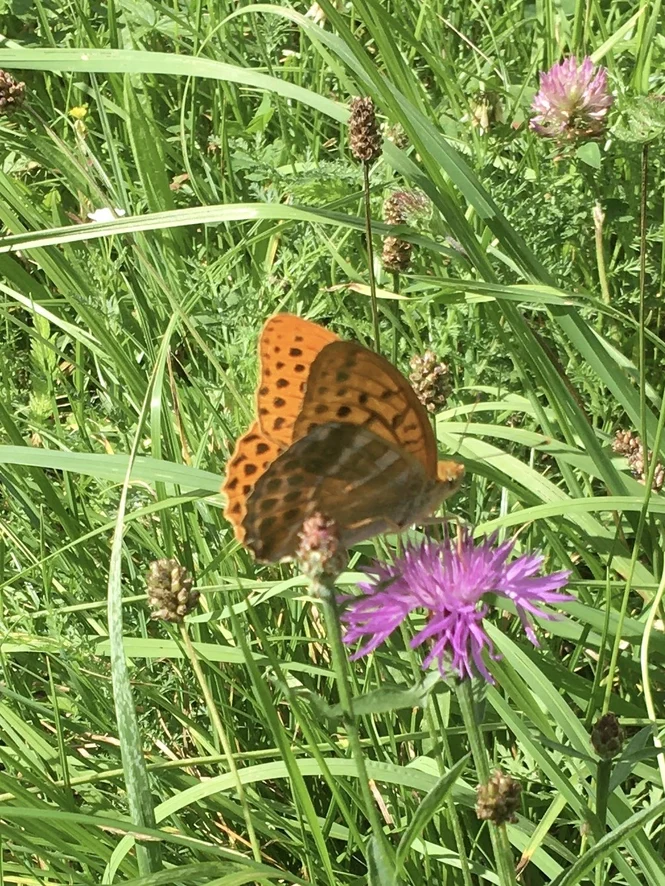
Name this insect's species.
Argynnis paphia
